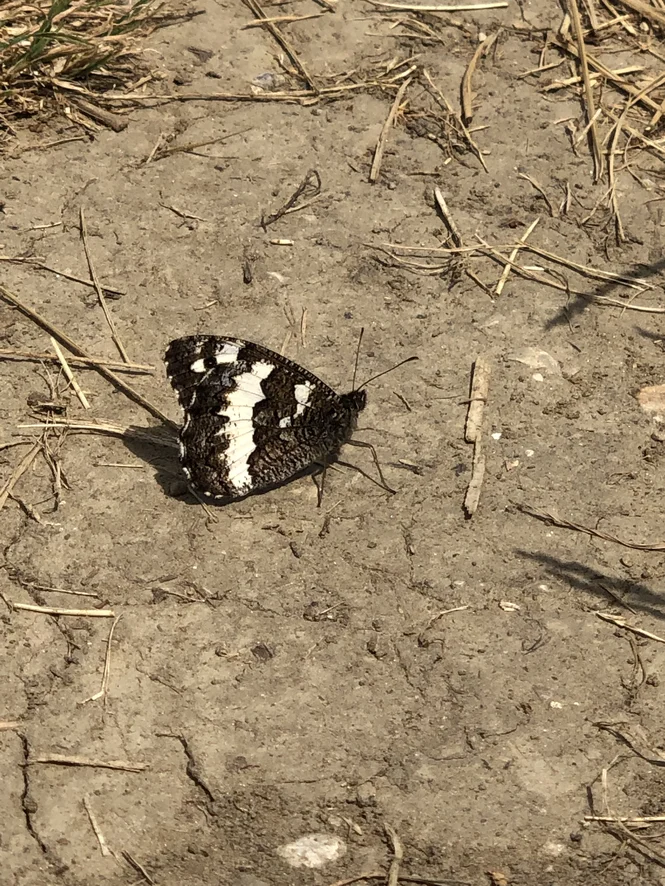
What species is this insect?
Brintesia circe
